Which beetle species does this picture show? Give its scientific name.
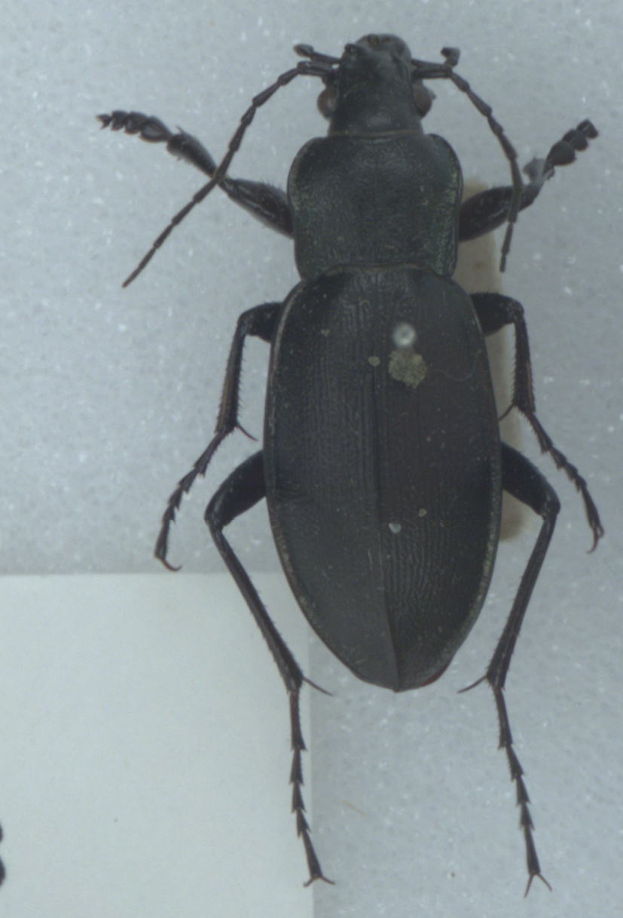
Carabus violaceus
